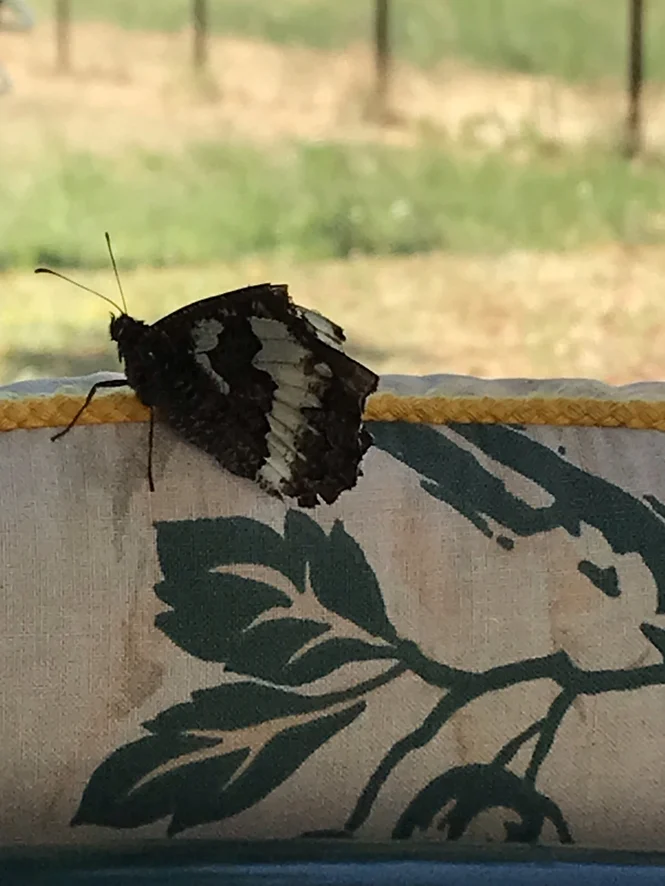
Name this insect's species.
Brintesia circe
